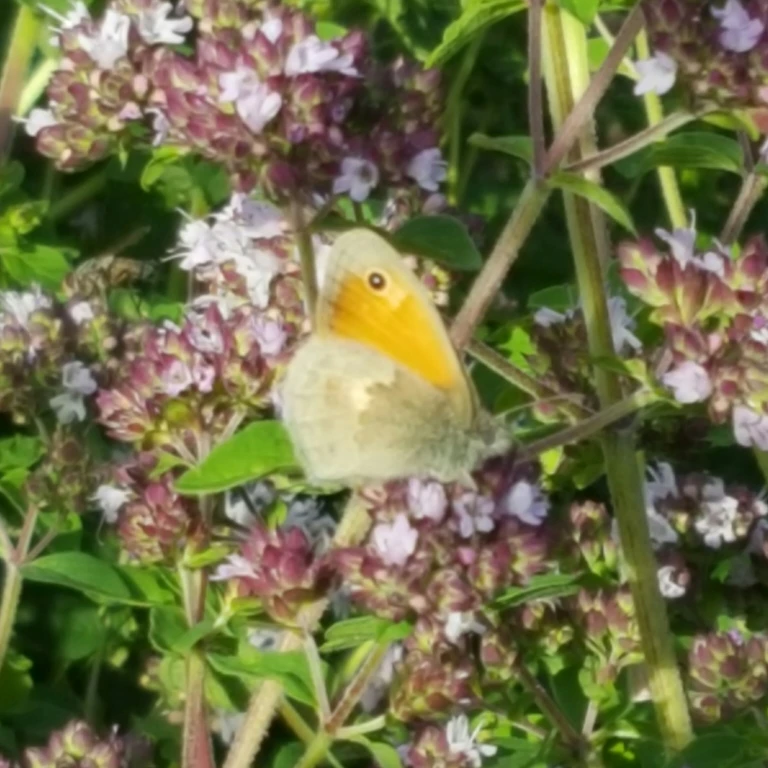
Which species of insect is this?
Coenonympha pamphilus
